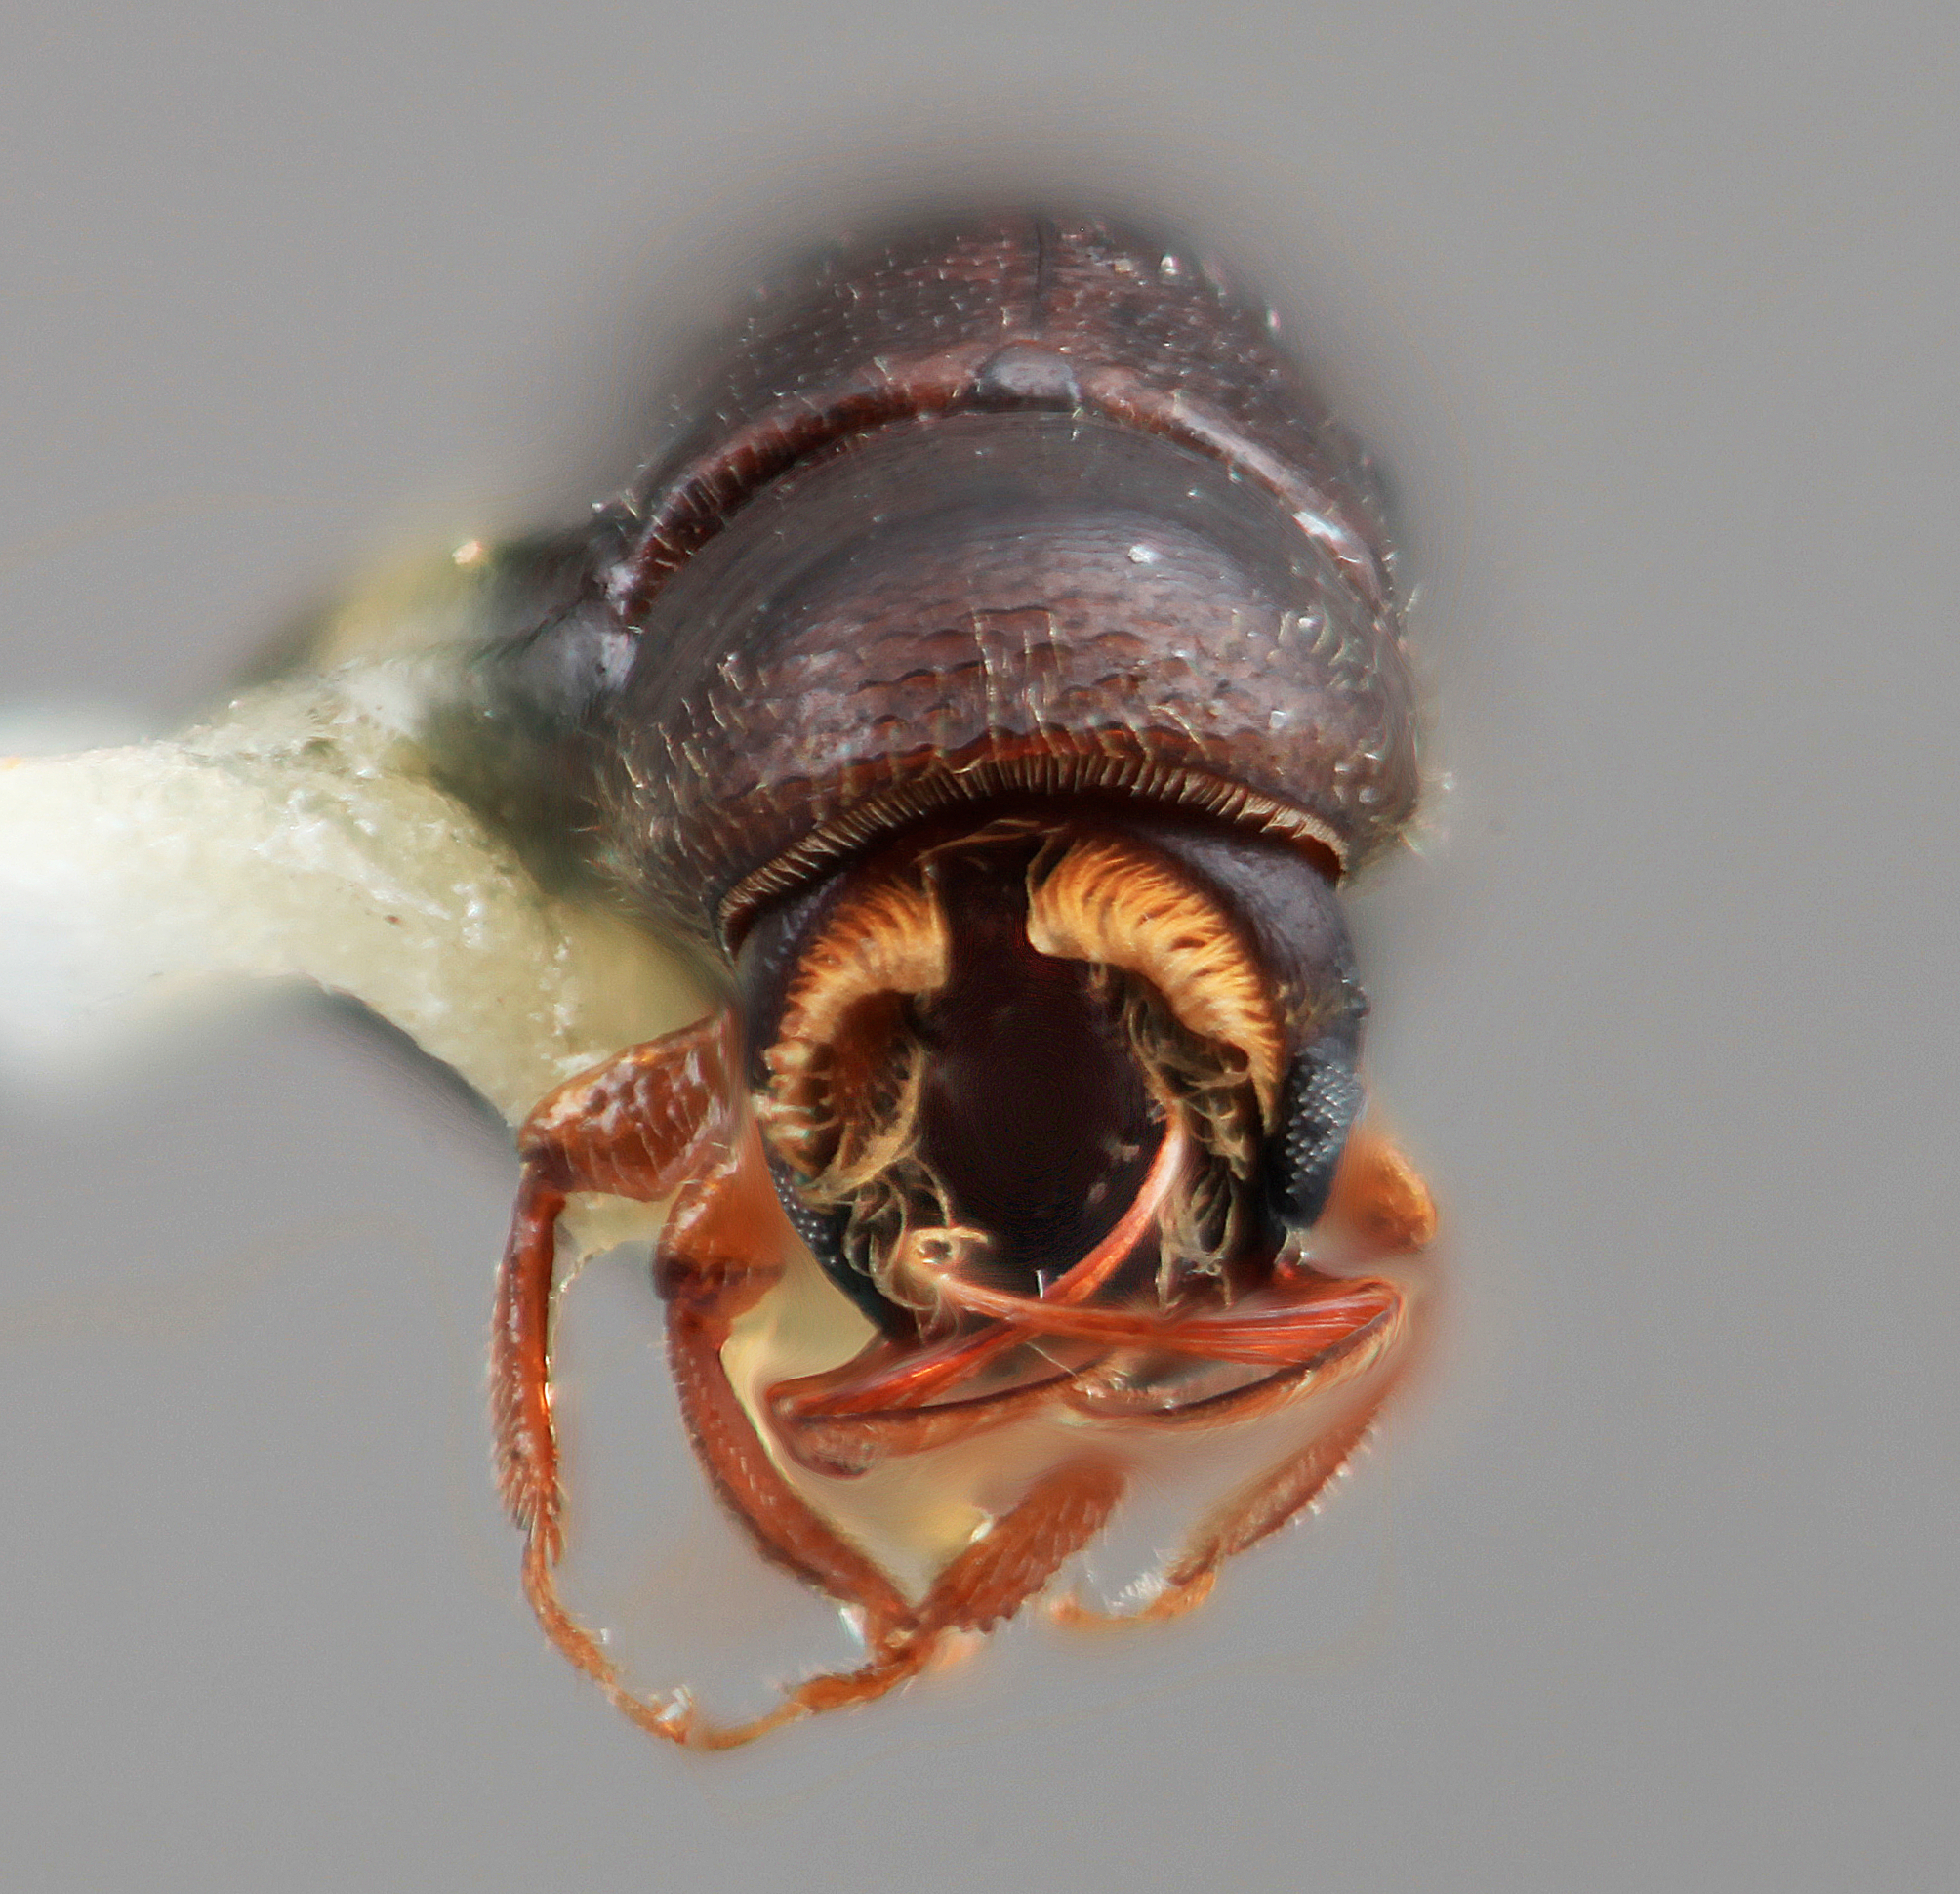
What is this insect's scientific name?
Corthylus donaticus
